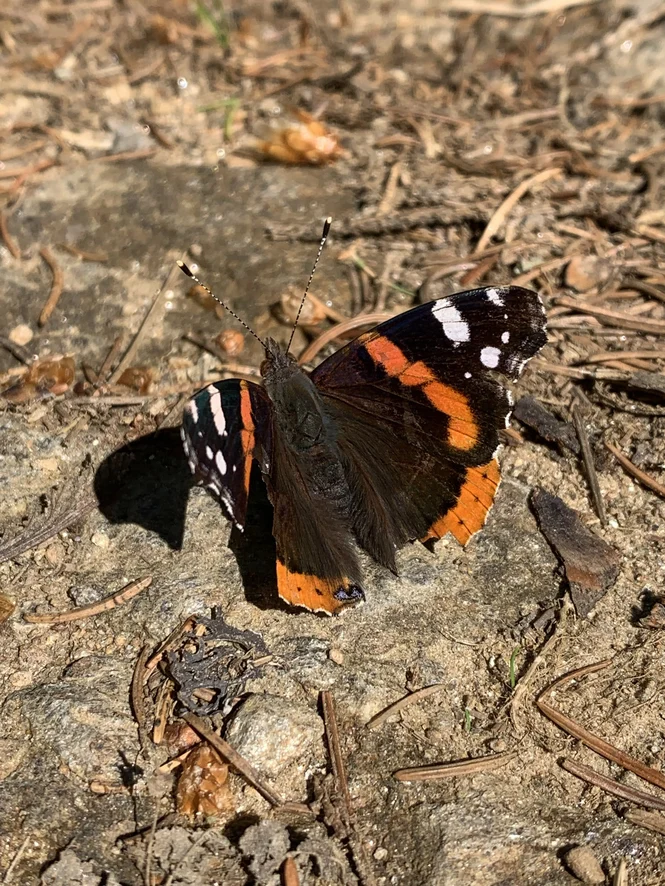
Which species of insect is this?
Vanessa atalanta
